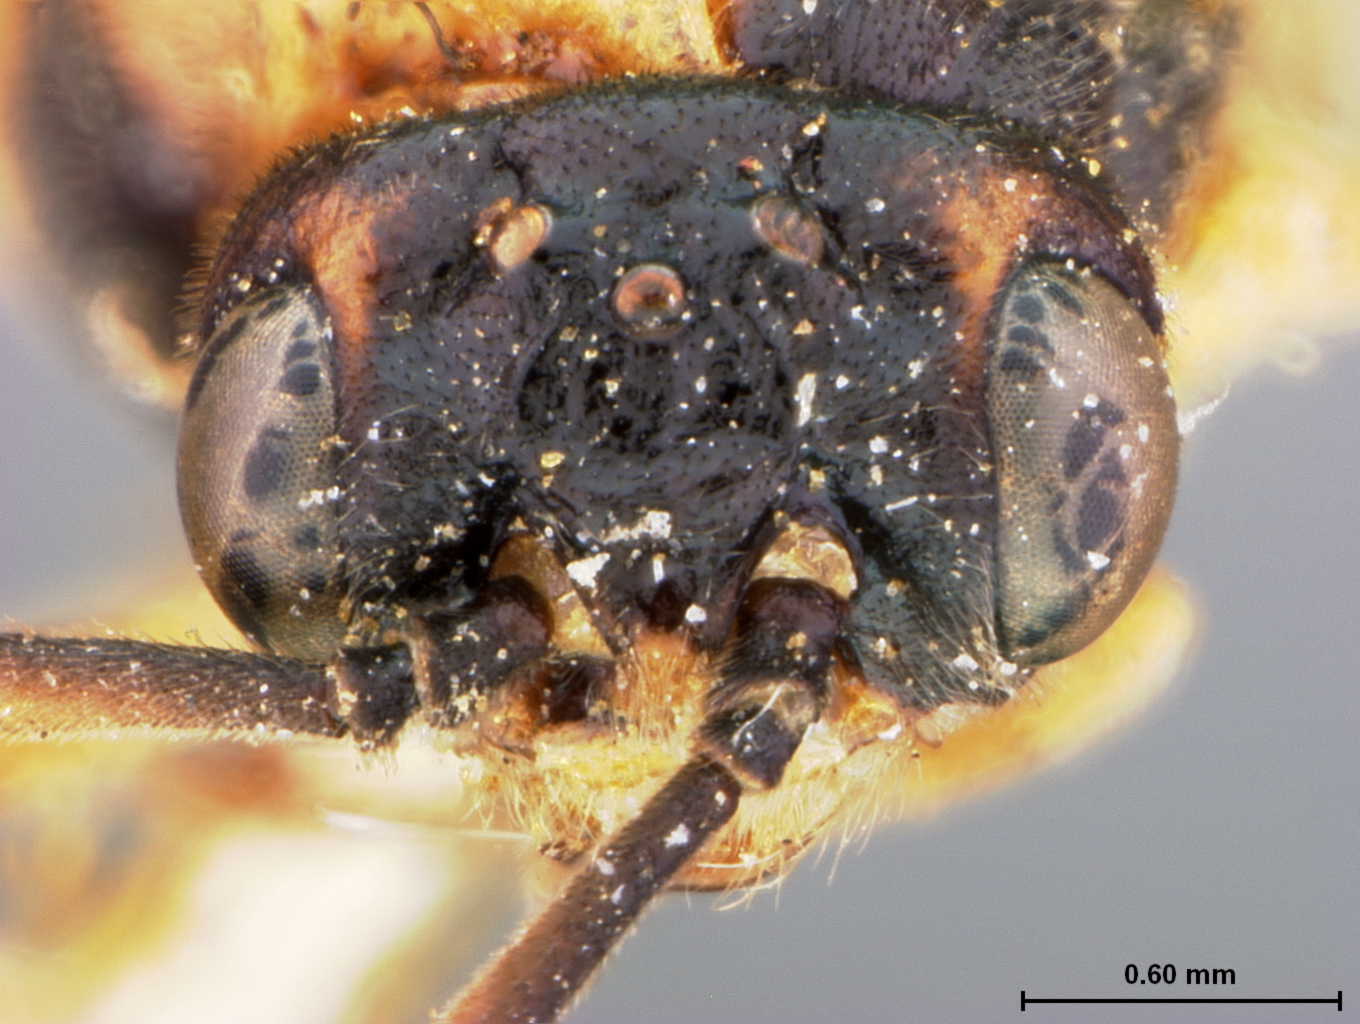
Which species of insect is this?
Pteronus arapahonum
